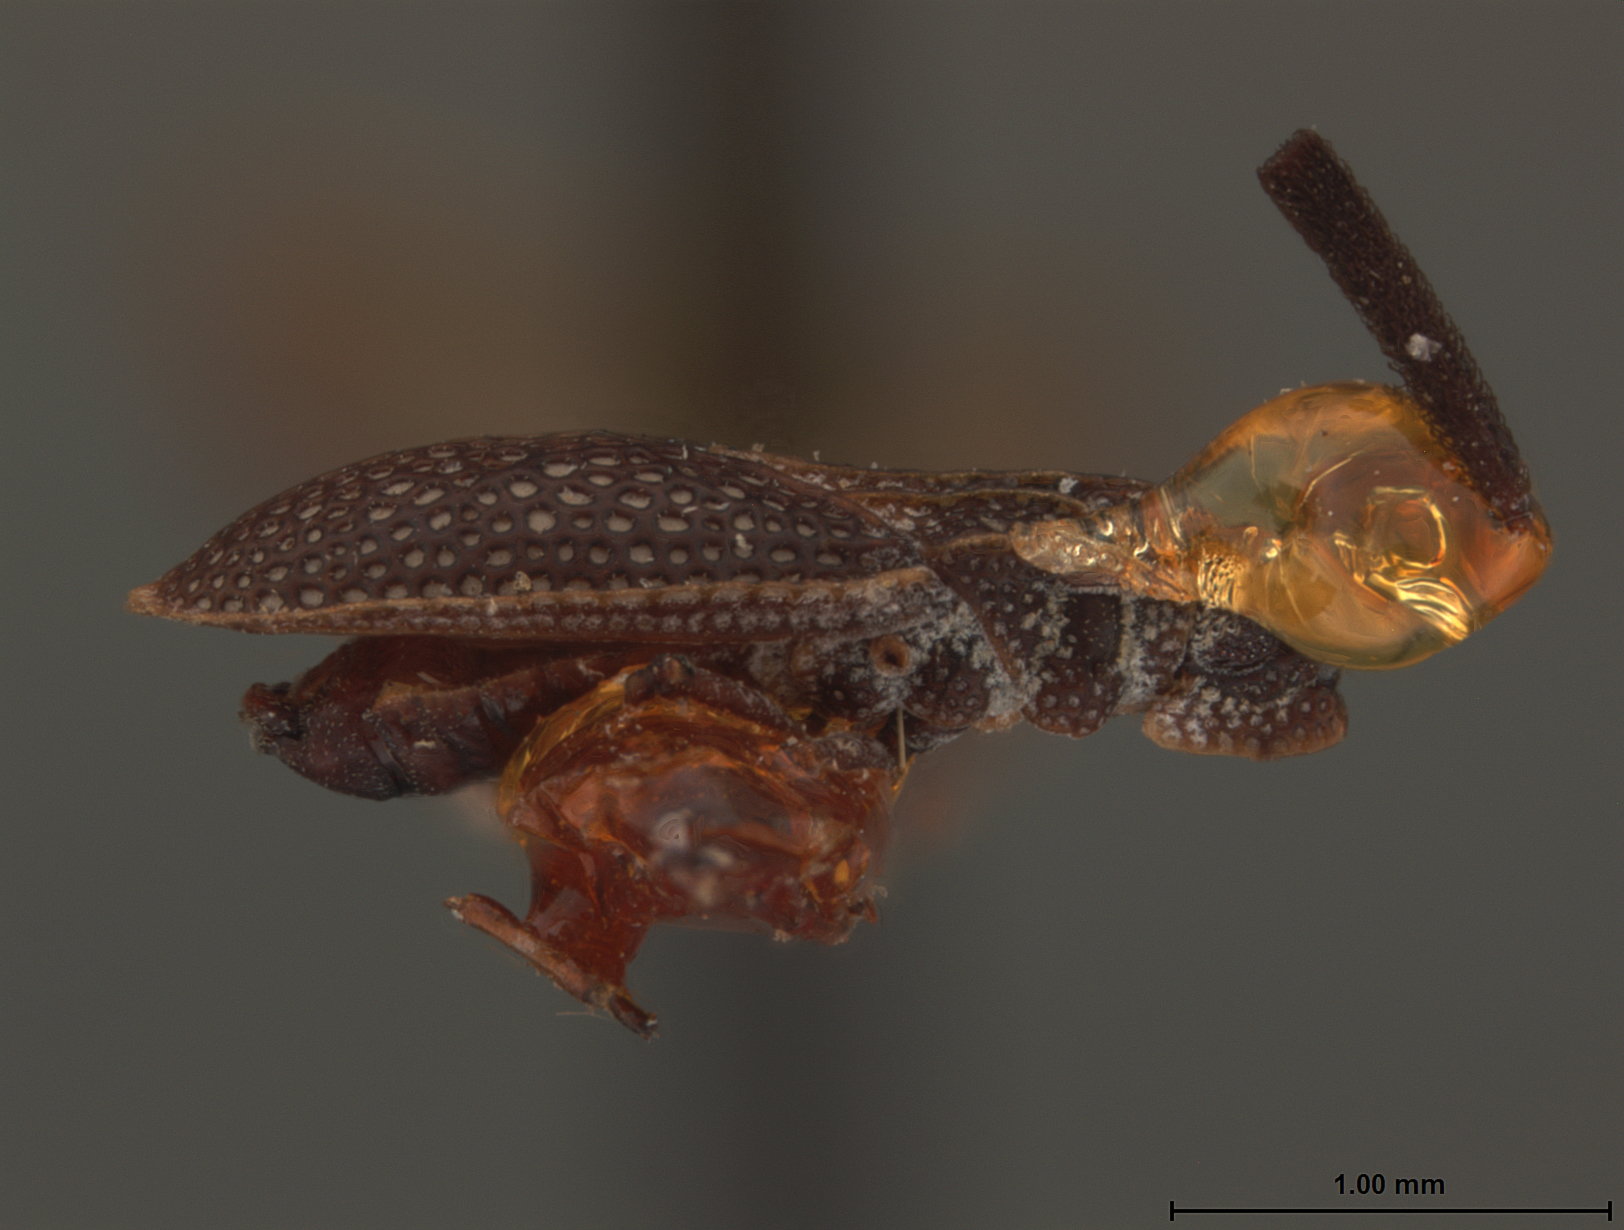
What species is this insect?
Alveotingis grossocerata
